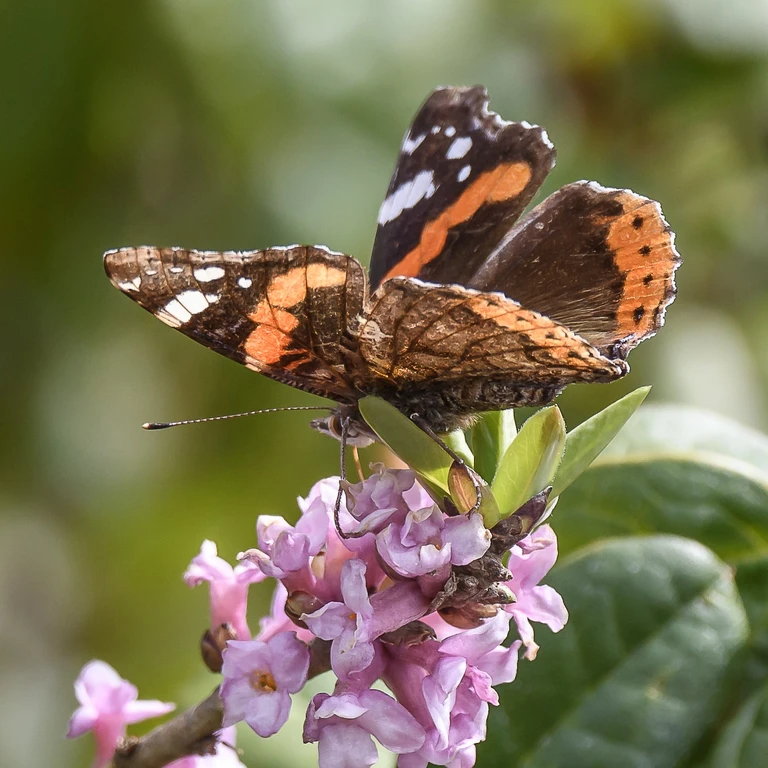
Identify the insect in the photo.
Vanessa atalanta
